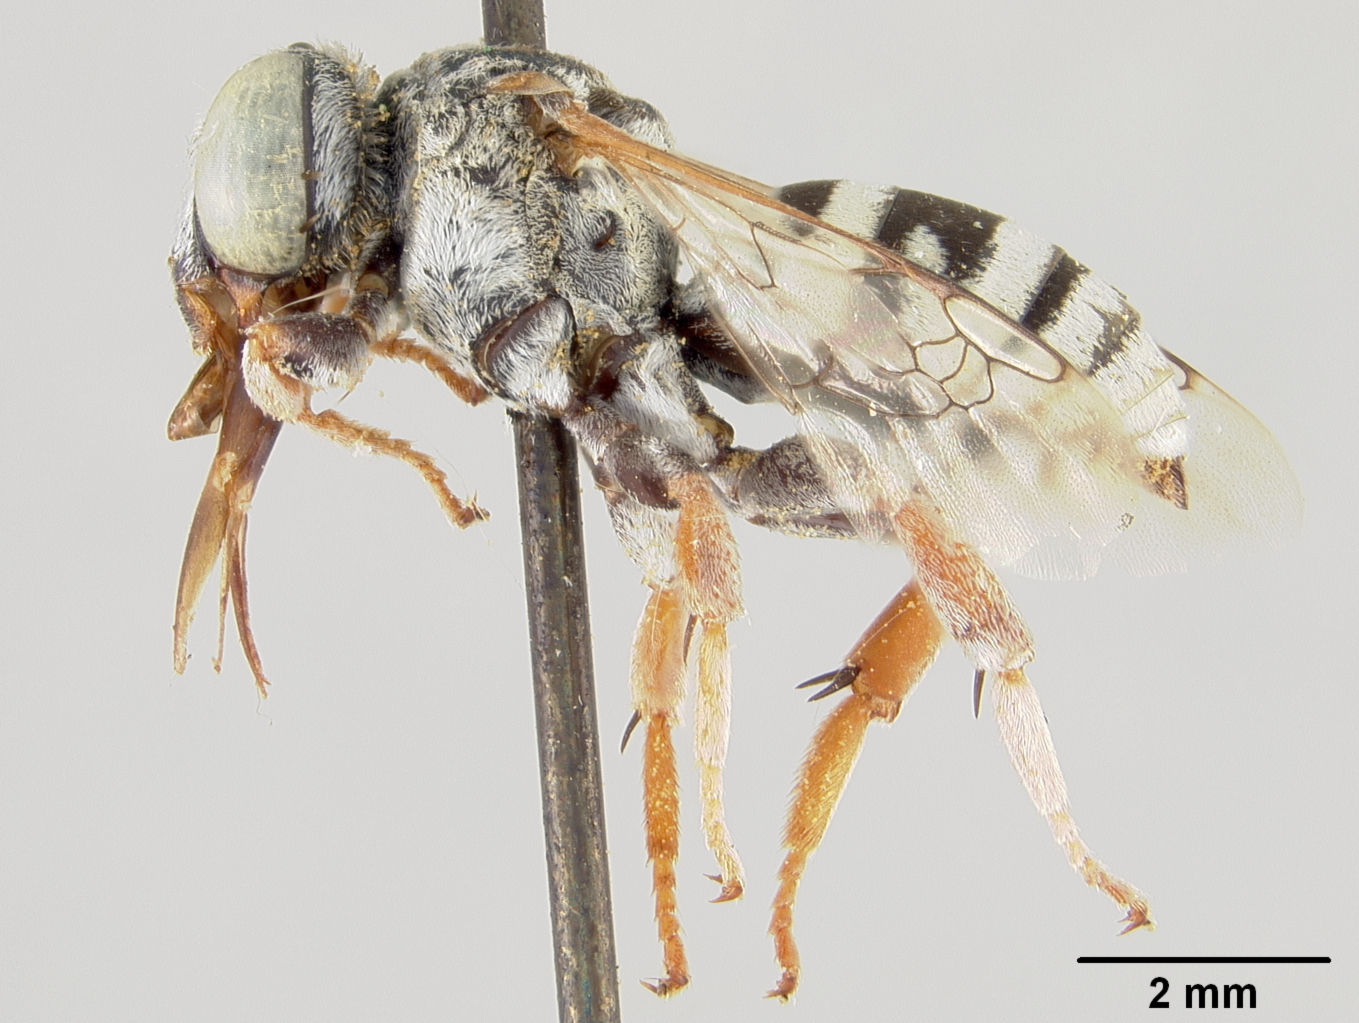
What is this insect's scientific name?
Epeolus bihamatus
